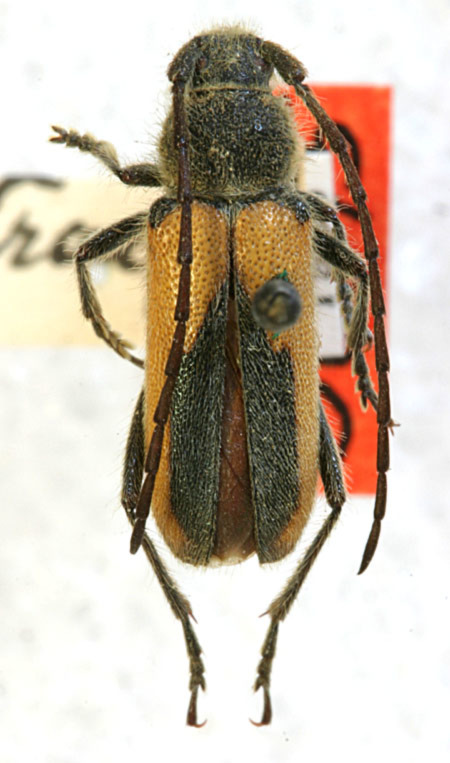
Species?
Crossidius pulchellus
